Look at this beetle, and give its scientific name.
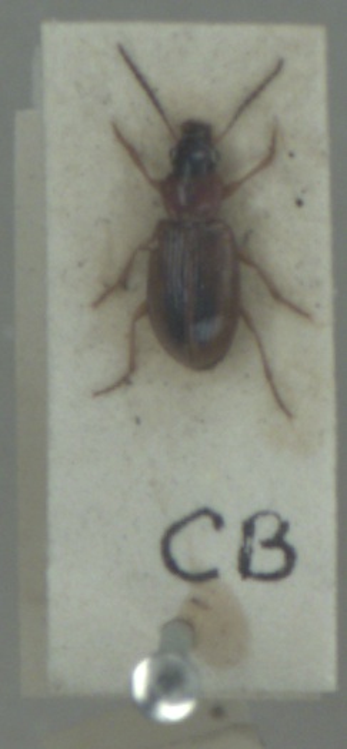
Dicheirotrichus placidus
